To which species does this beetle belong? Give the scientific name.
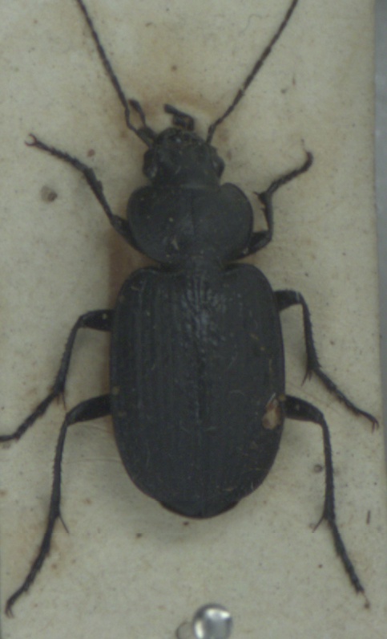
Licinus punctatulus
